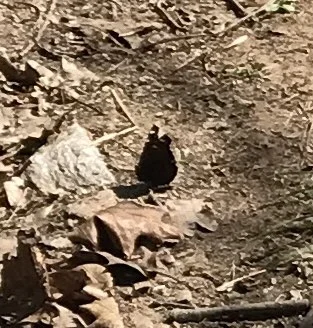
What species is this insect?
Nymphalis antiopa
